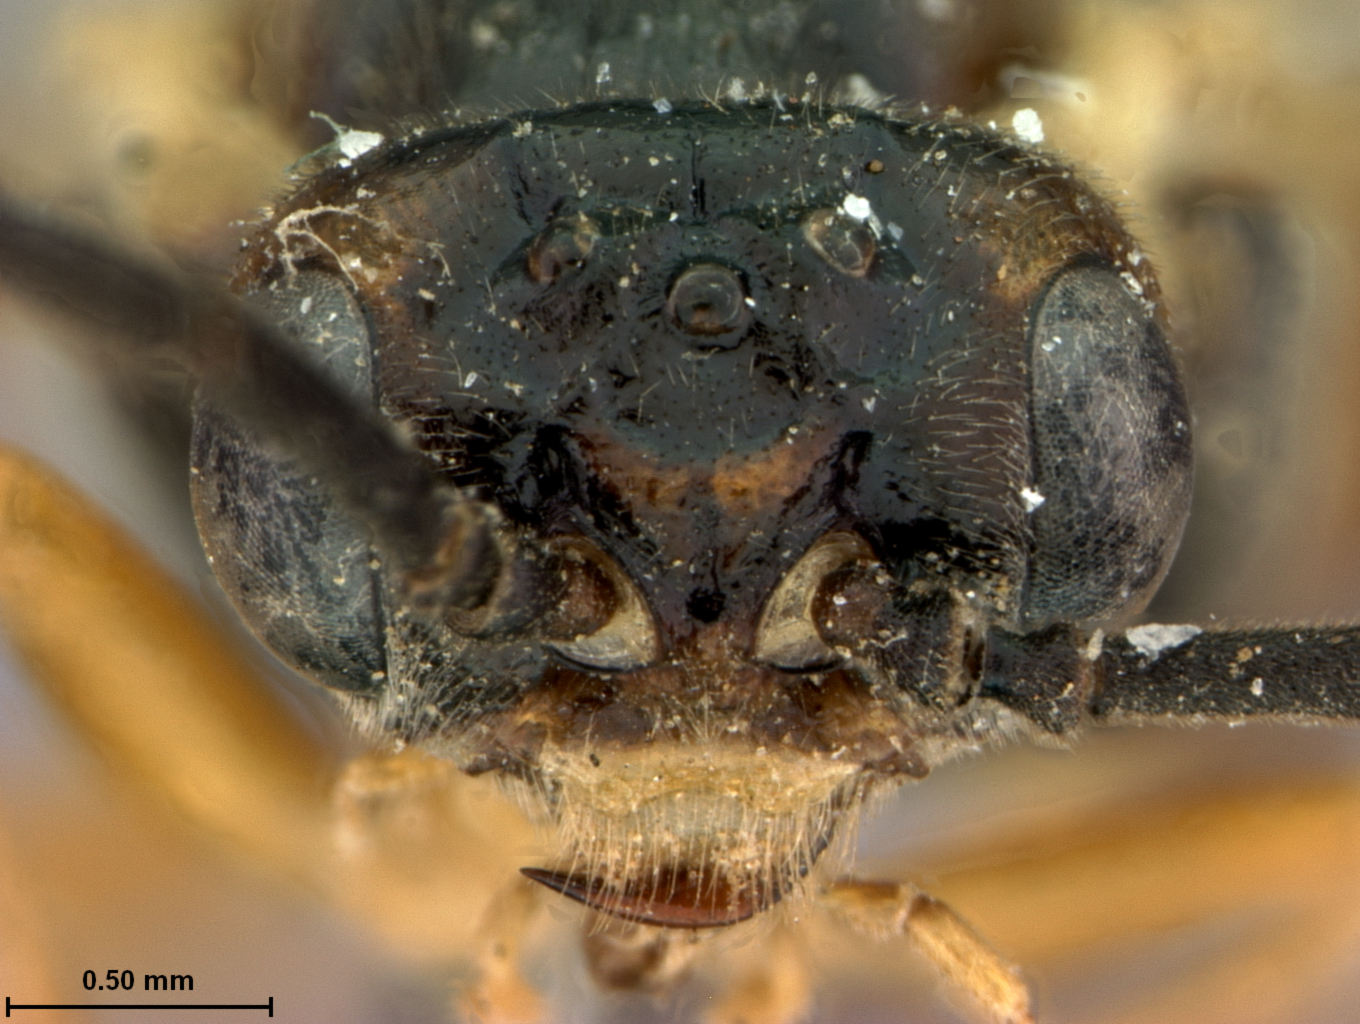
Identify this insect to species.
Pteronus populi
